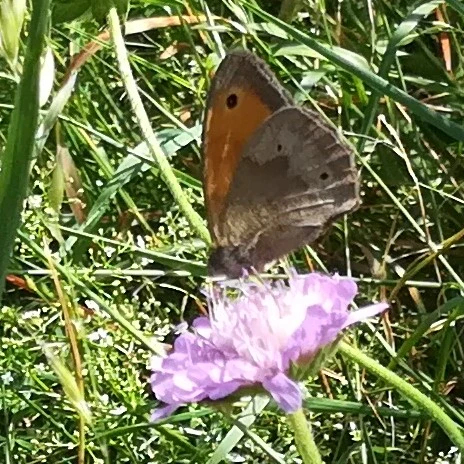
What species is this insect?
Maniola jurtina
